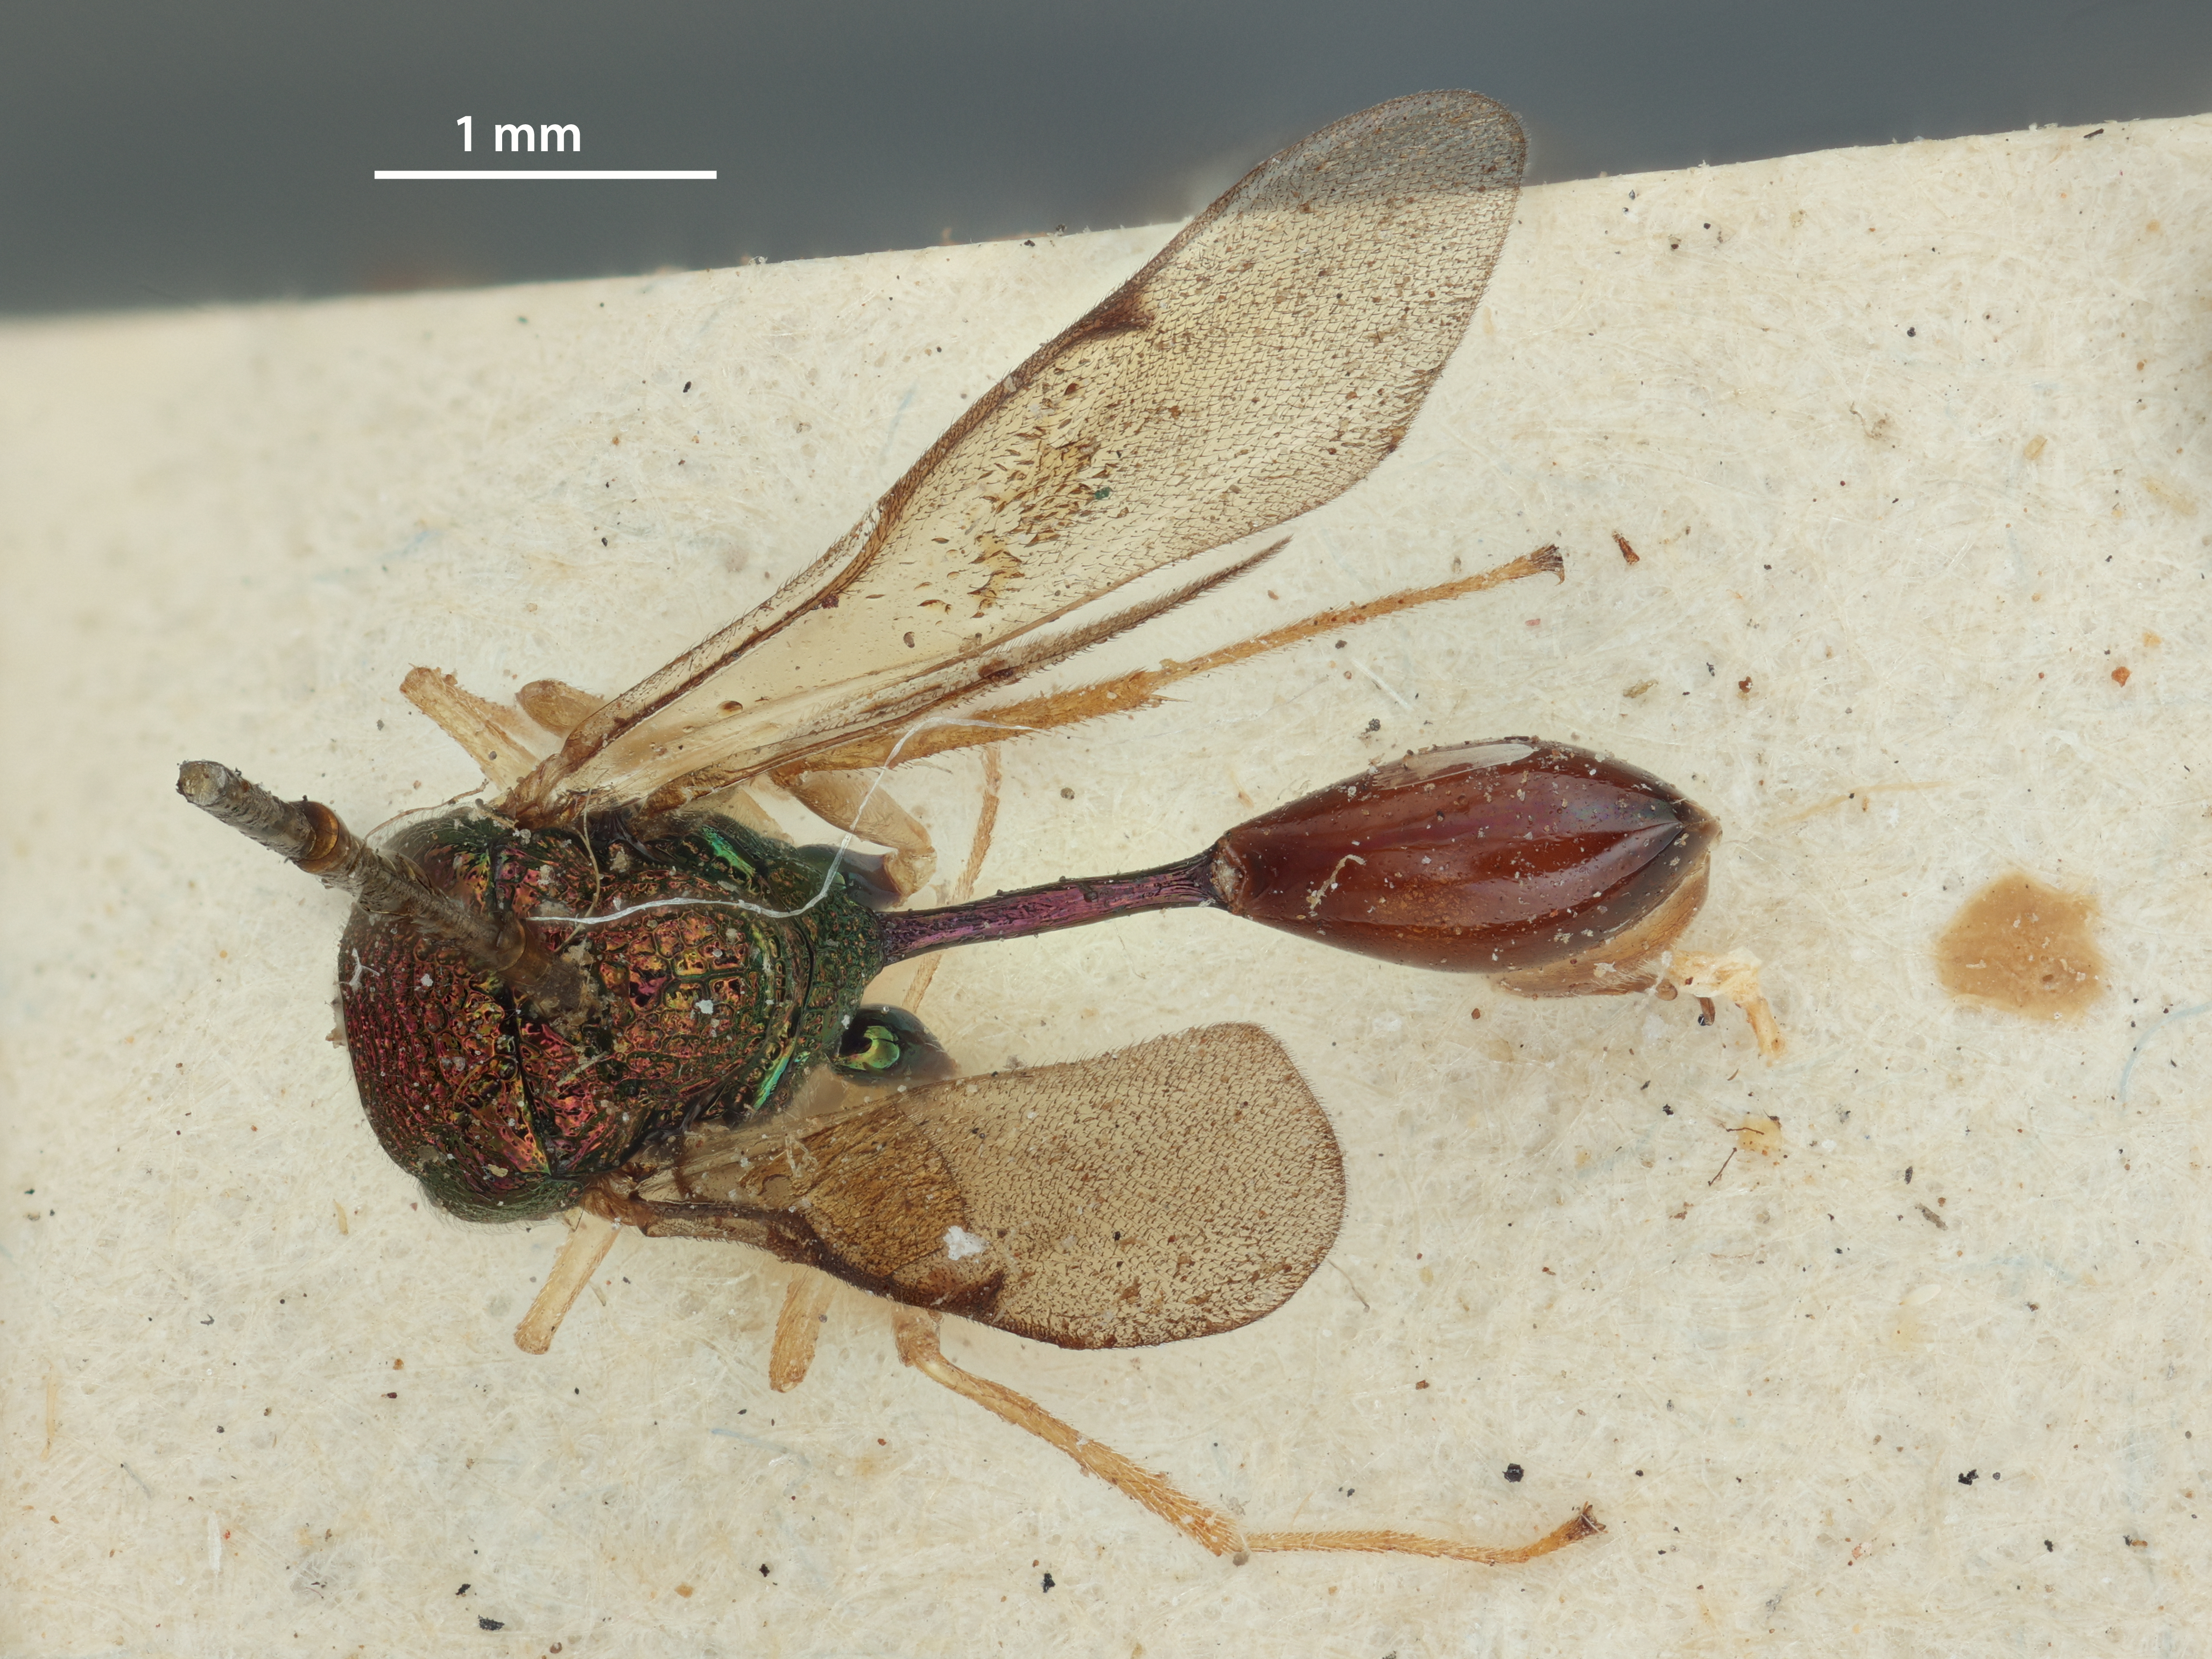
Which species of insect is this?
Chalcura upeensis
